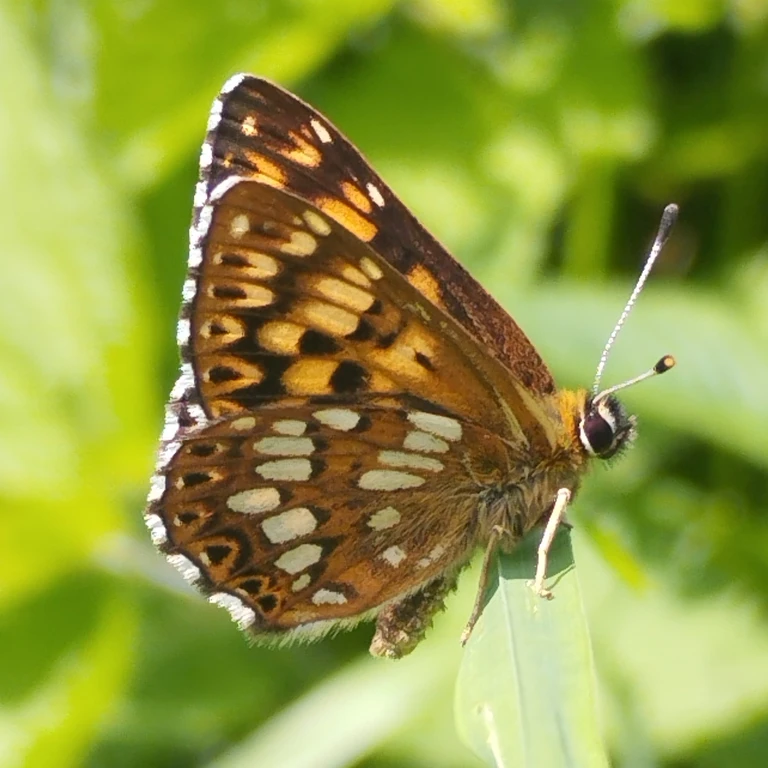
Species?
Hamearis lucina
